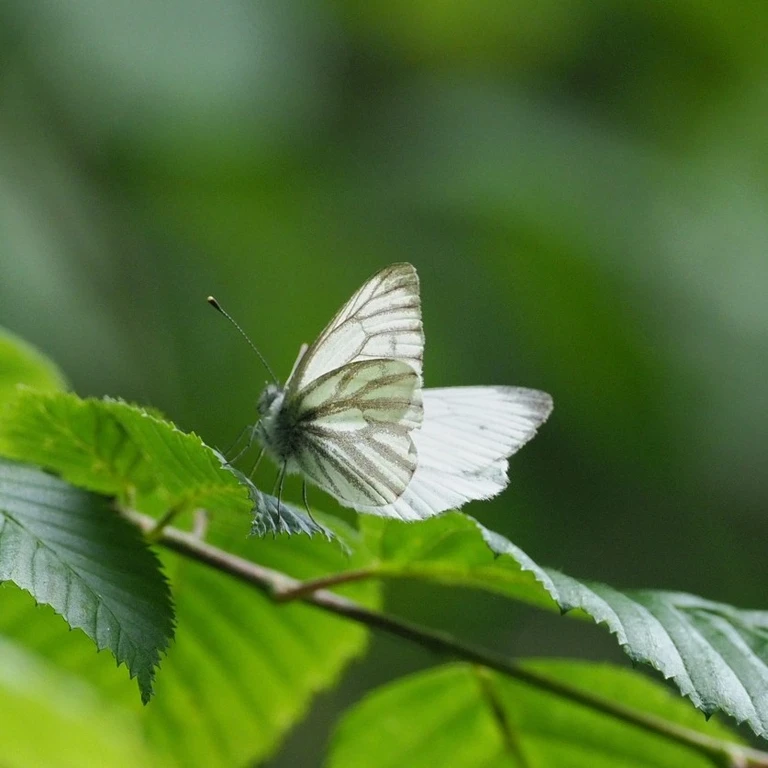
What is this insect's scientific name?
Pieris napi
